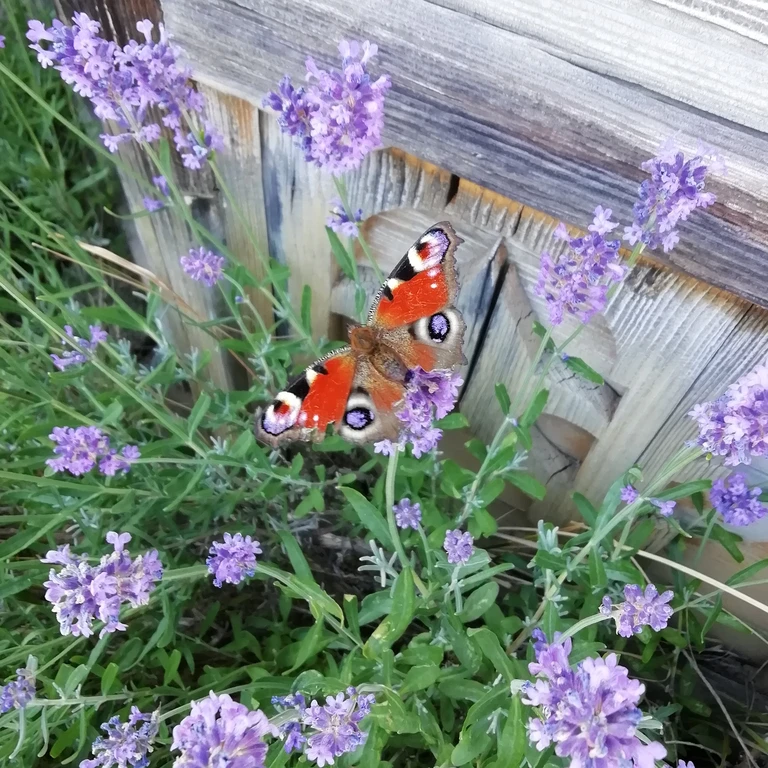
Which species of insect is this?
Aglais io
